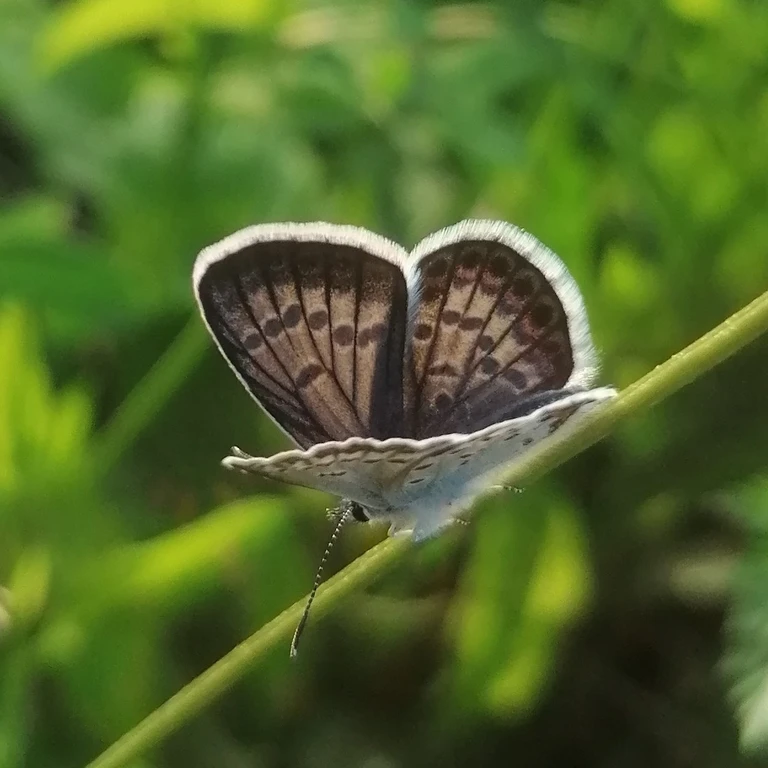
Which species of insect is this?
Plebejus argus
